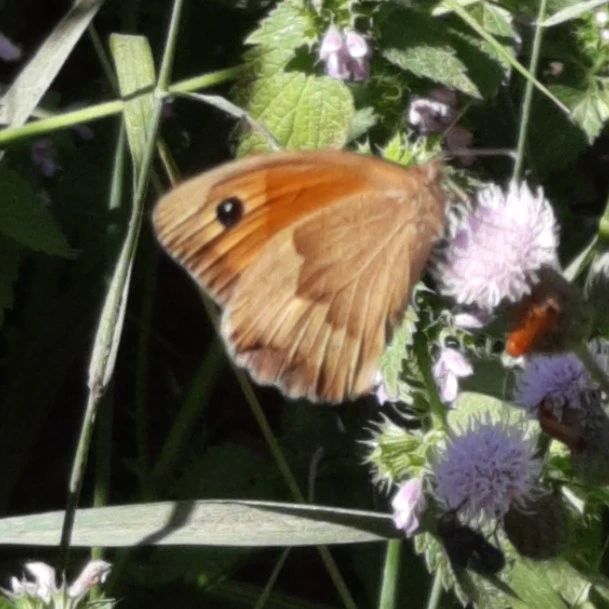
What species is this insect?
Maniola jurtina
